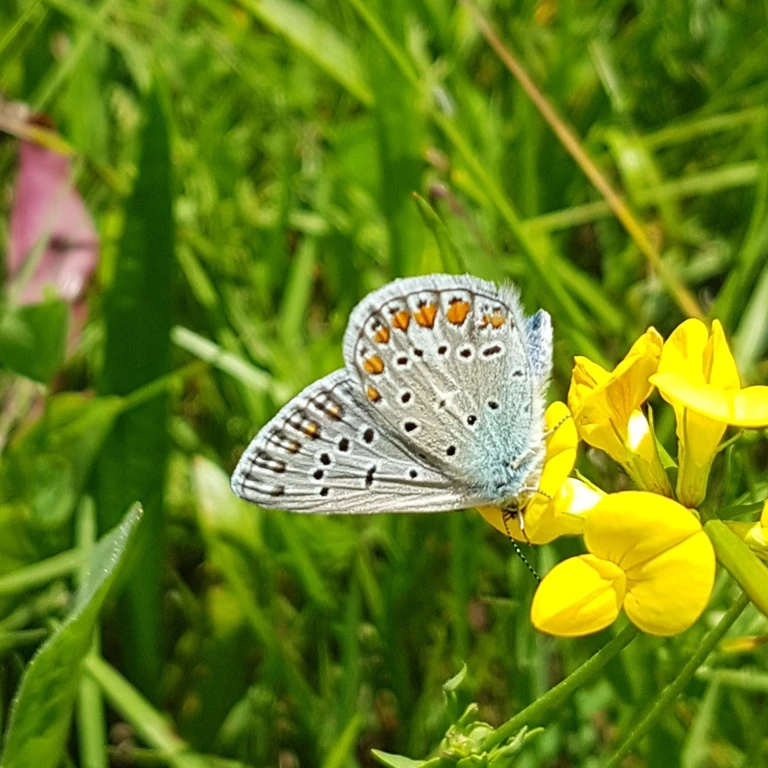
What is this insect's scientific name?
Polyommatus icarus
